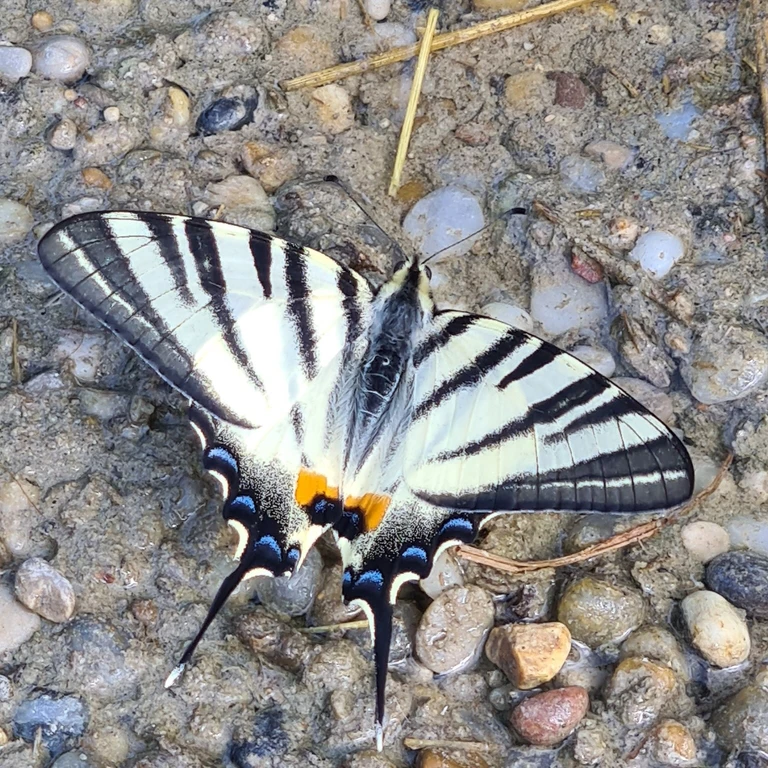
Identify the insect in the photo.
Iphiclides podalirius
